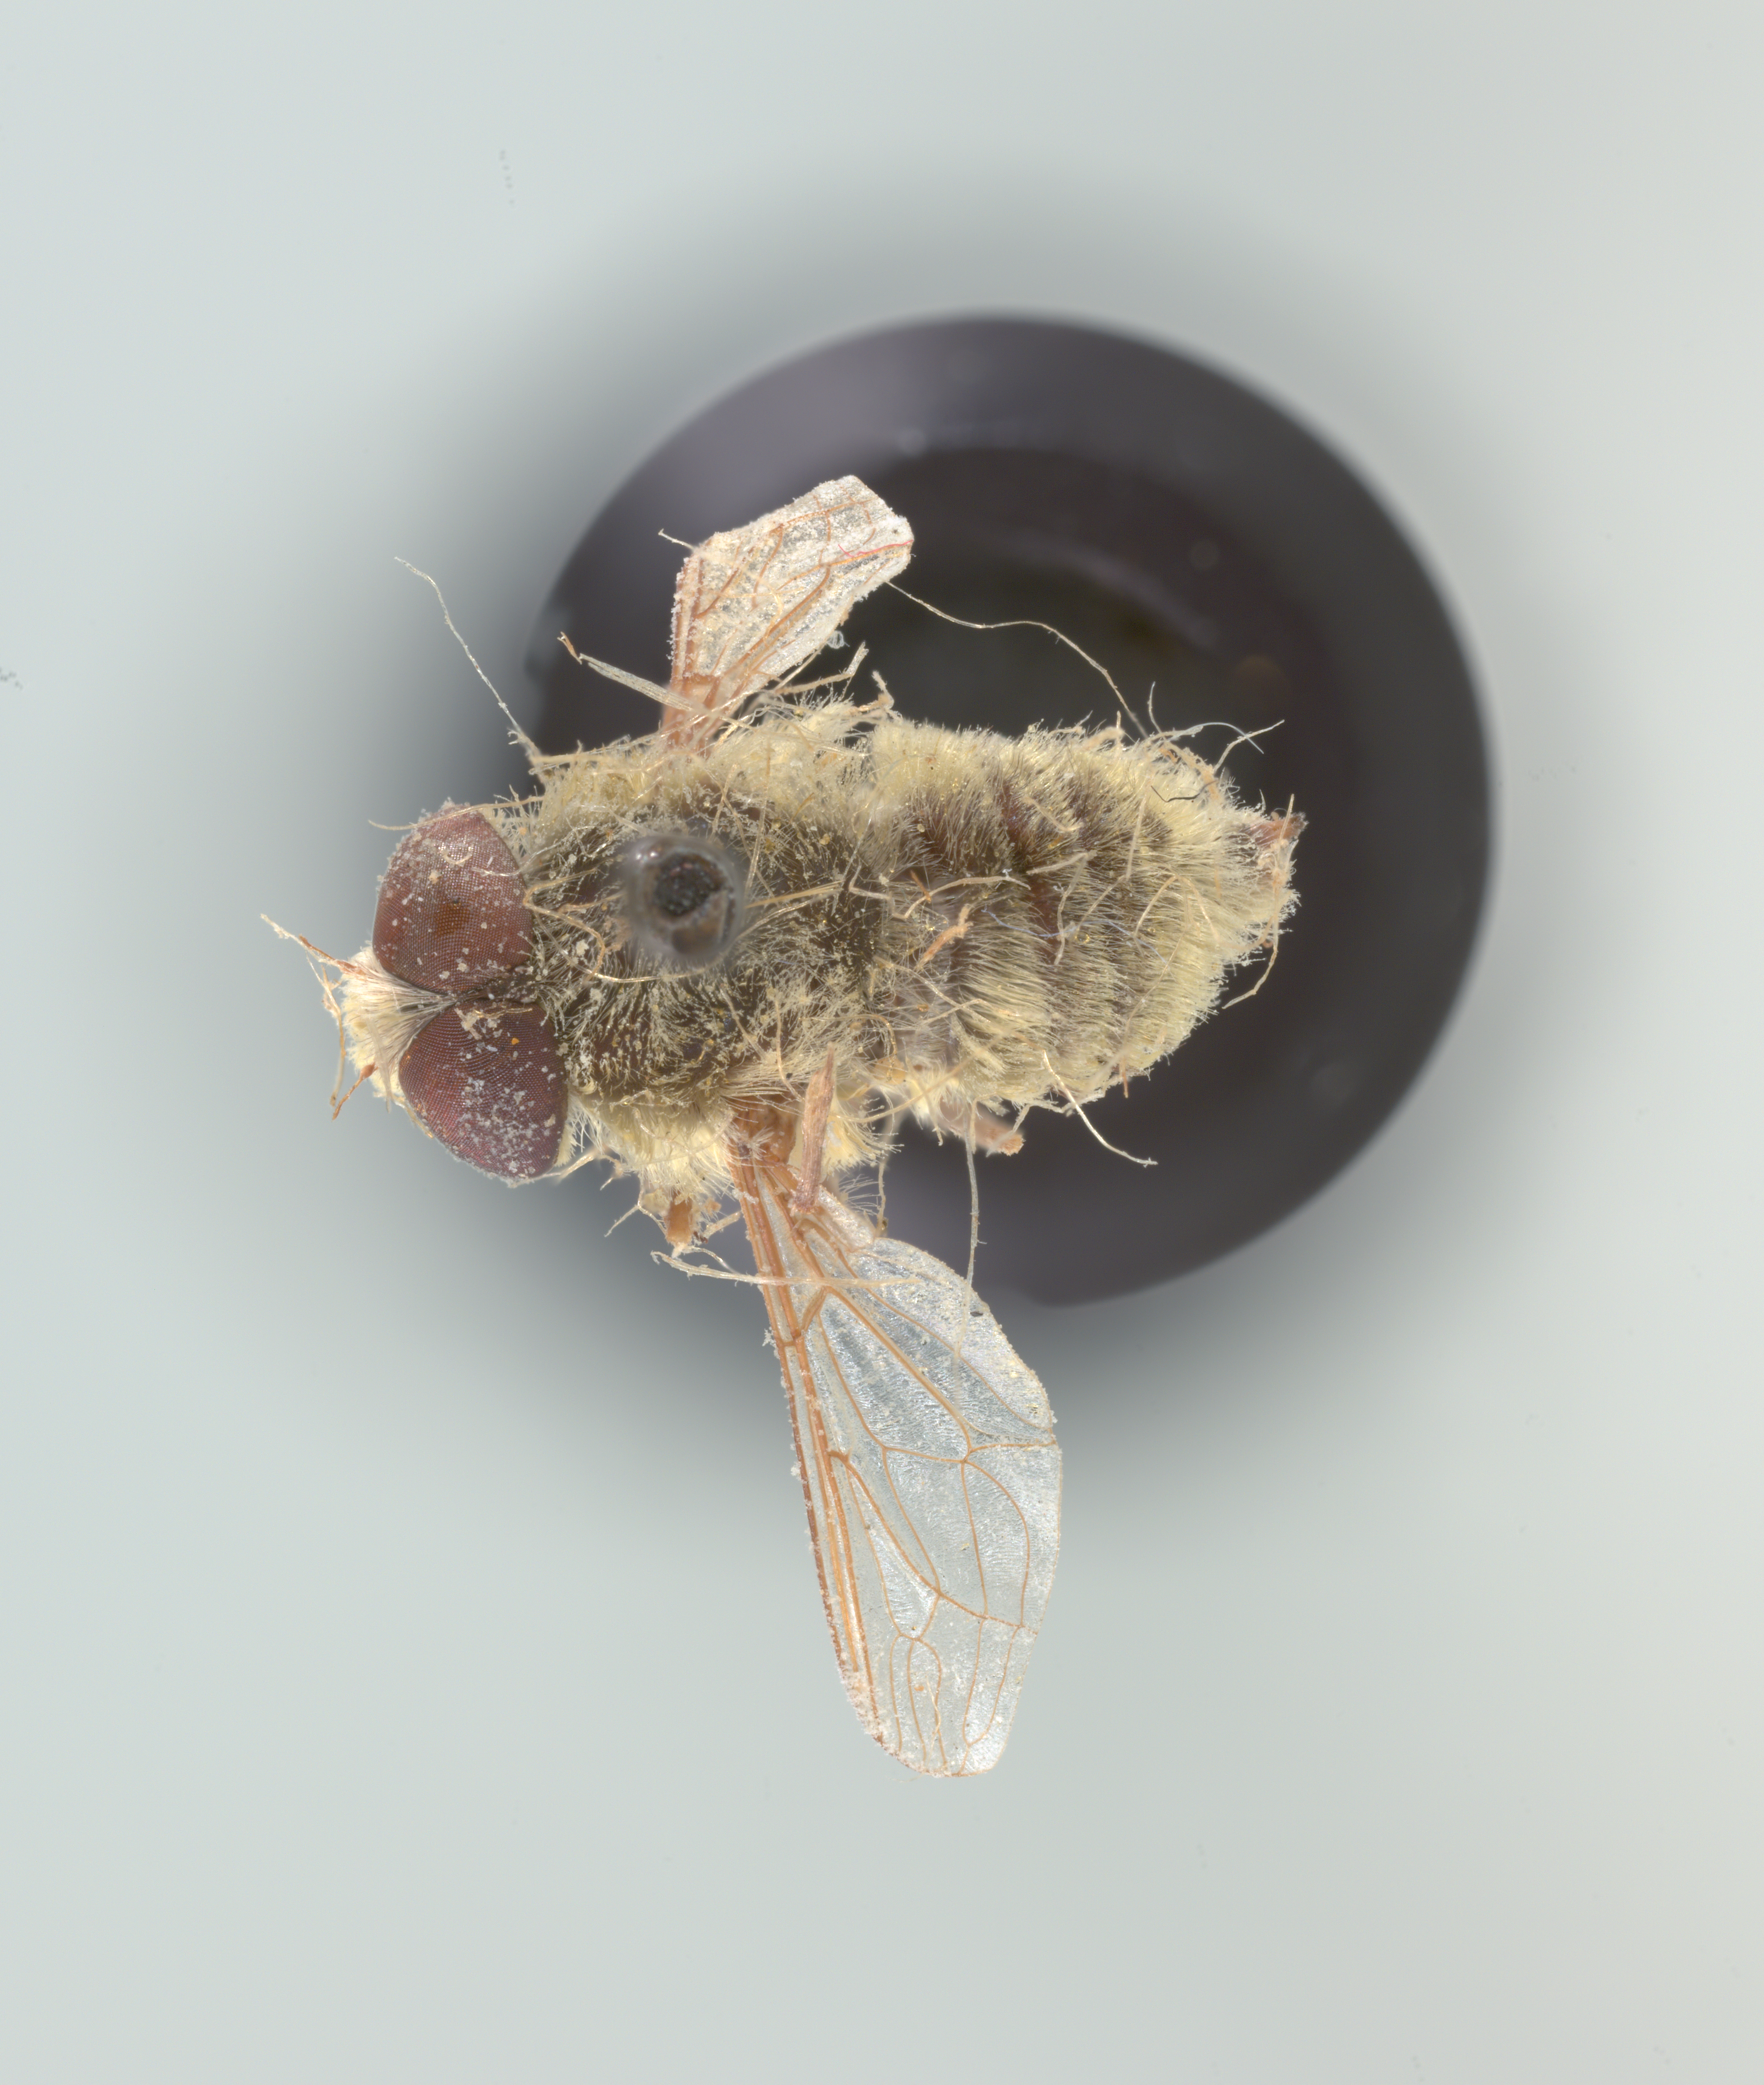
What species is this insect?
Neorhynchocephalus sackenii
